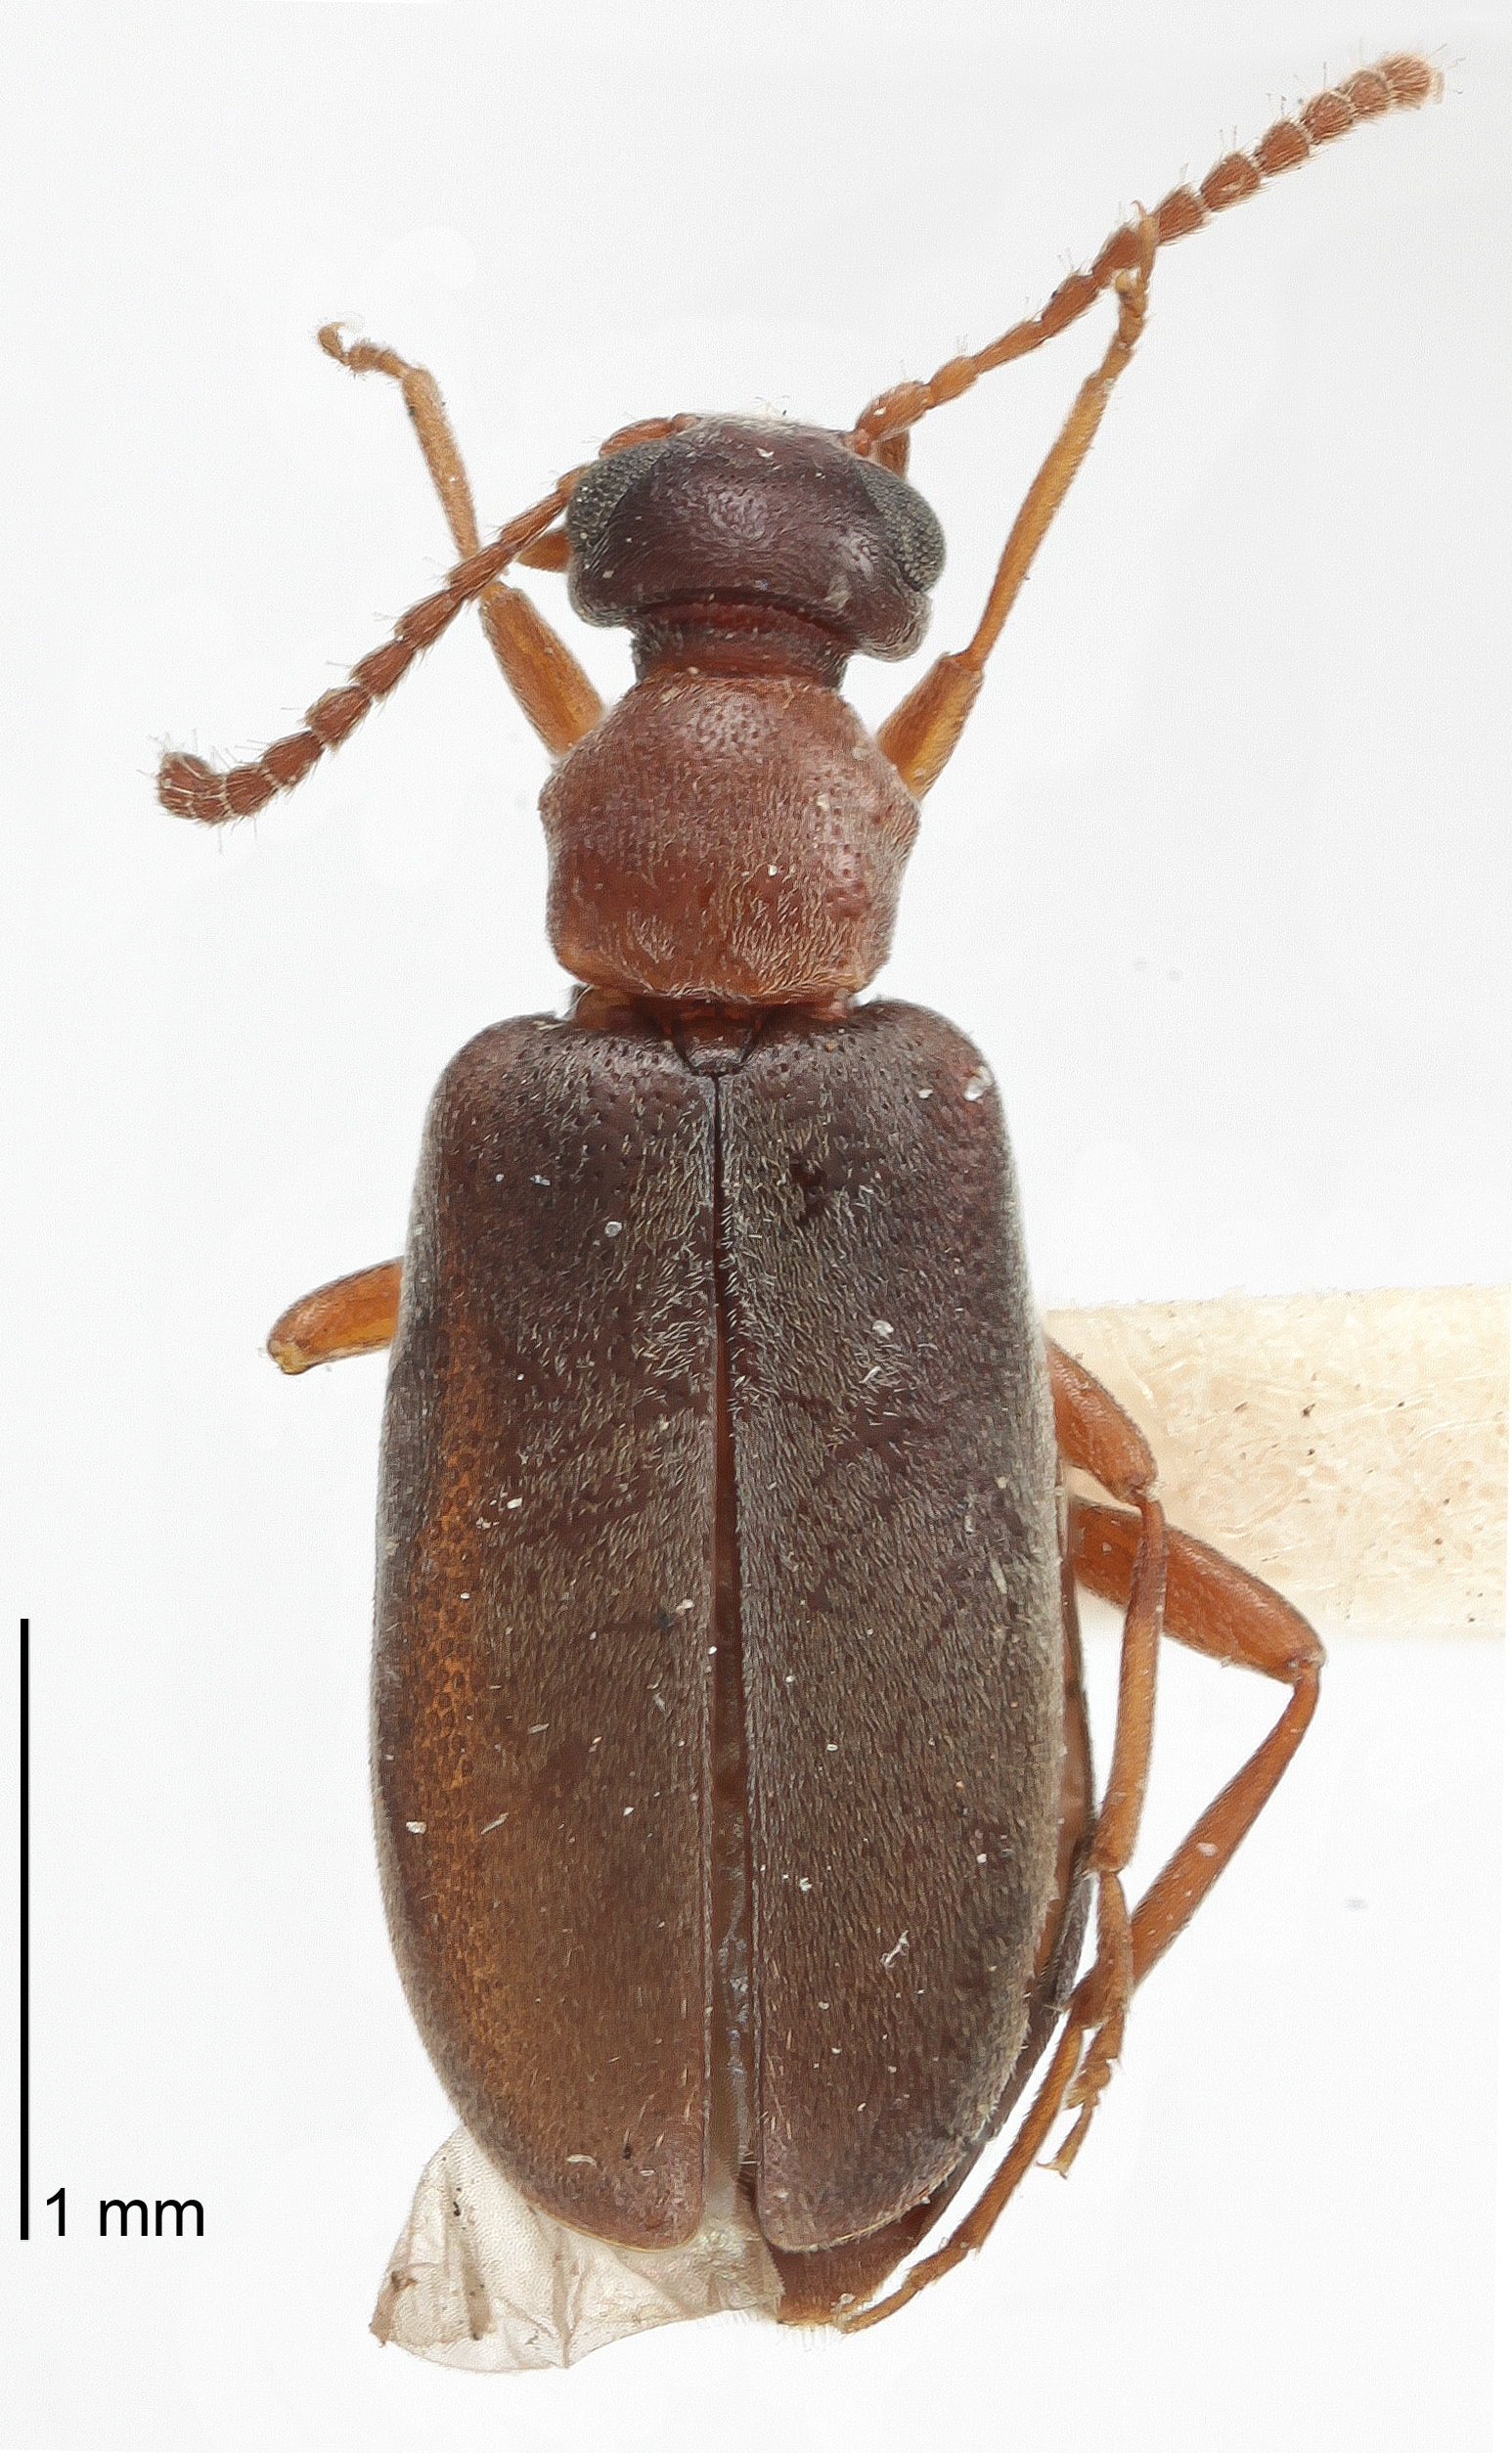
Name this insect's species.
Scanylus pruinosus
